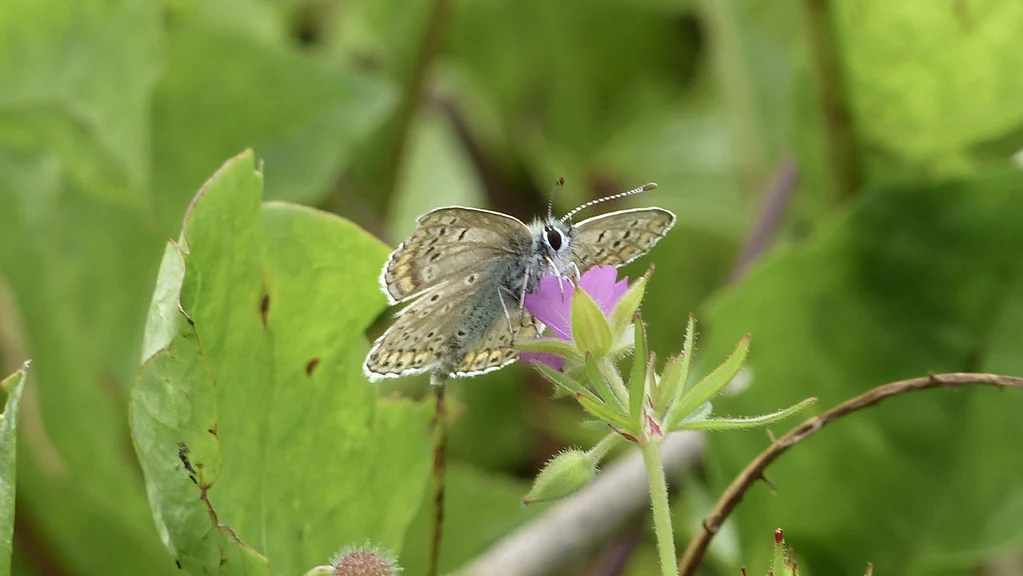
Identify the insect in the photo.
Aricia agestis/artaxerxes
